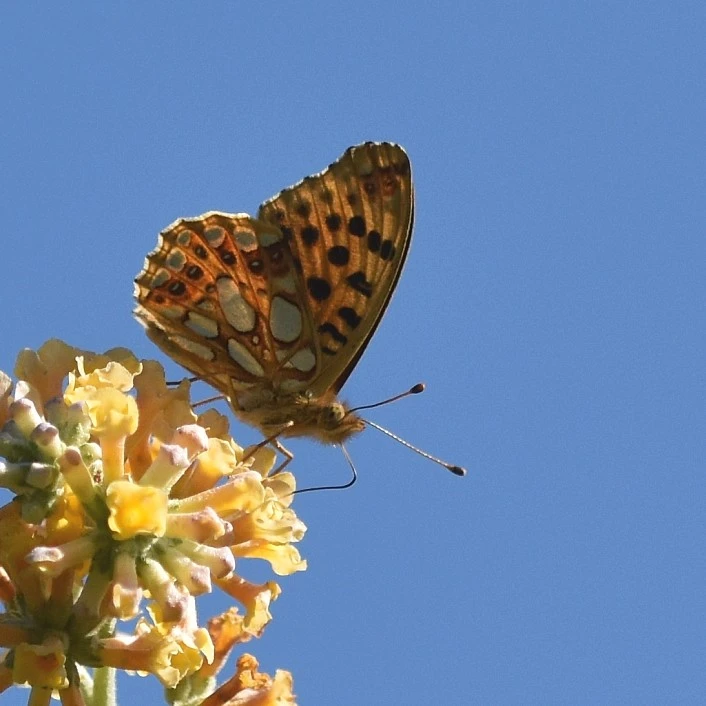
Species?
Issoria lathonia
